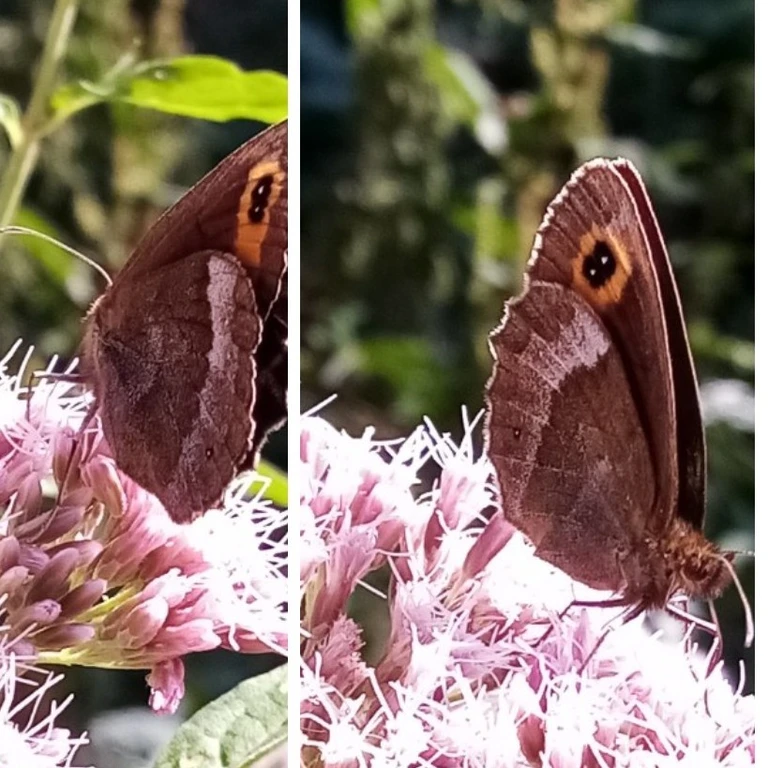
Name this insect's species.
Erebia aethiops
